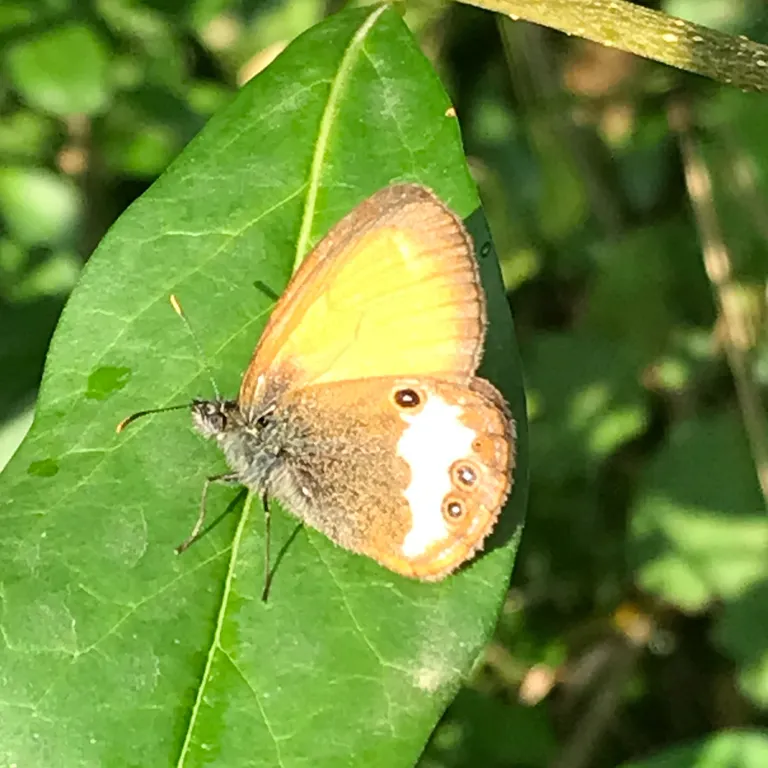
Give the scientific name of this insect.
Coenonympha arcania
